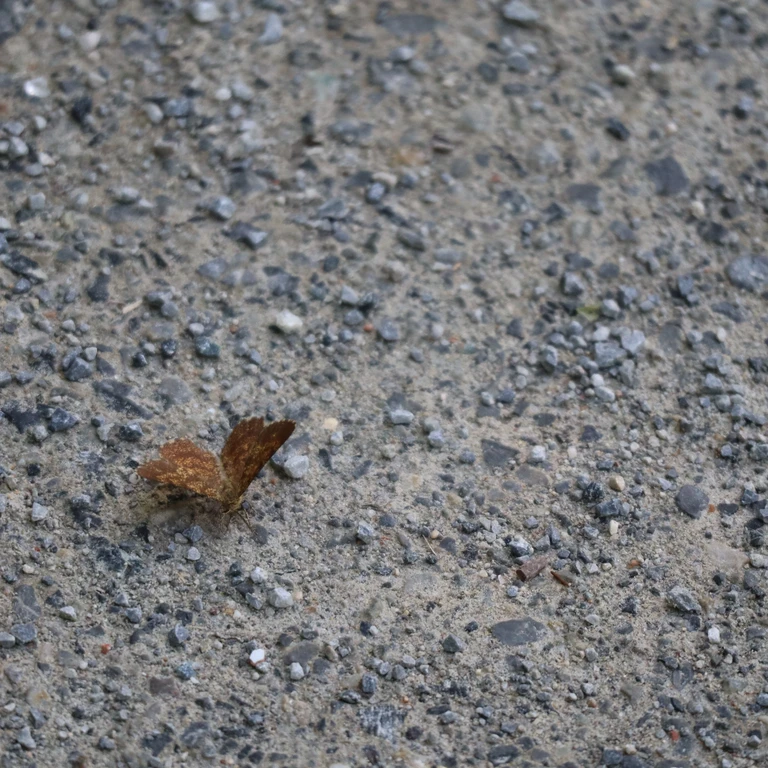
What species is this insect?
Ematurga atomaria
